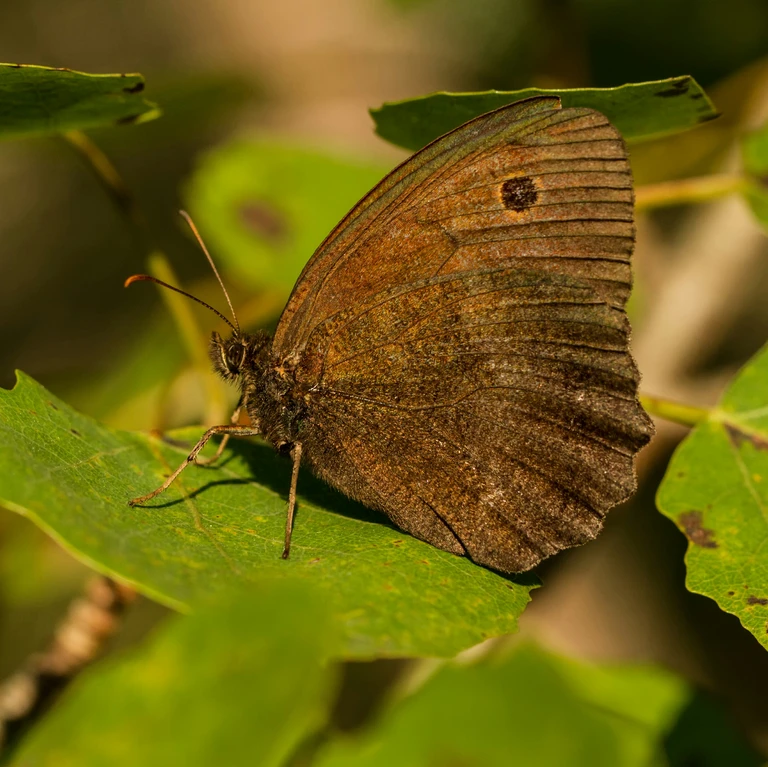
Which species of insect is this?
Minois dryas
